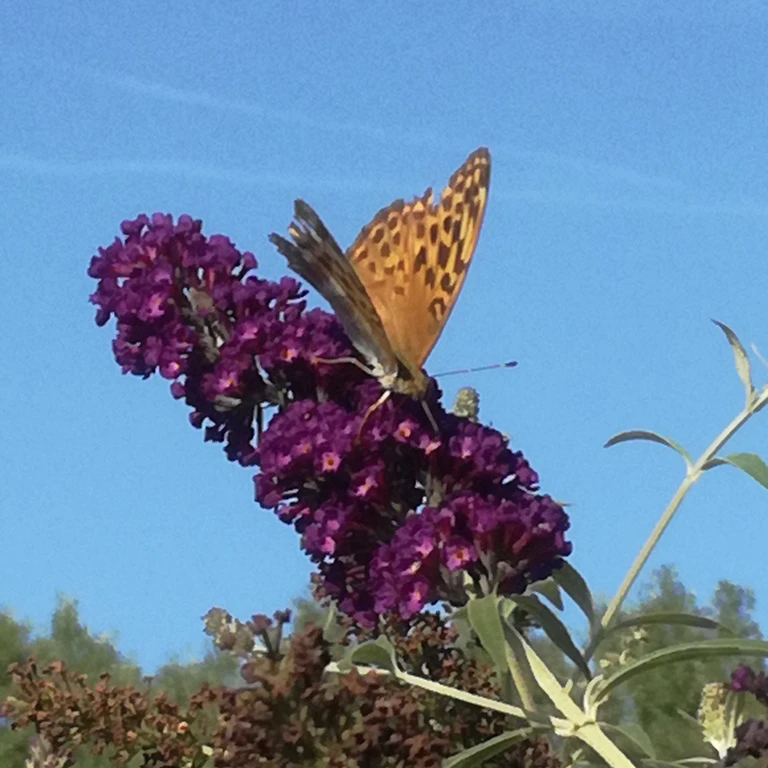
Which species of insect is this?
Argynnis paphia
